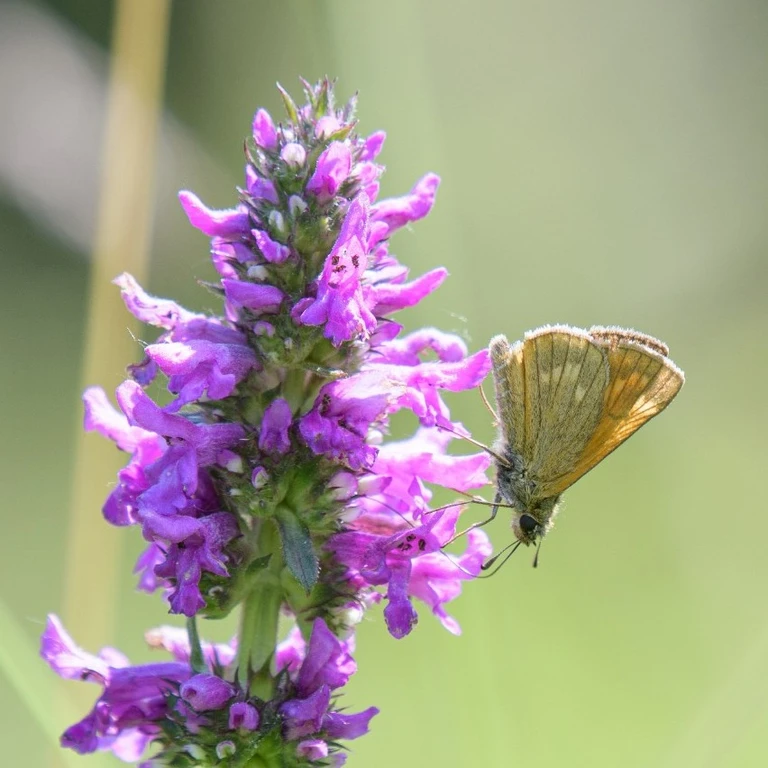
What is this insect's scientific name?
Ochlodes sylvanus (also Ochlodes venata)
